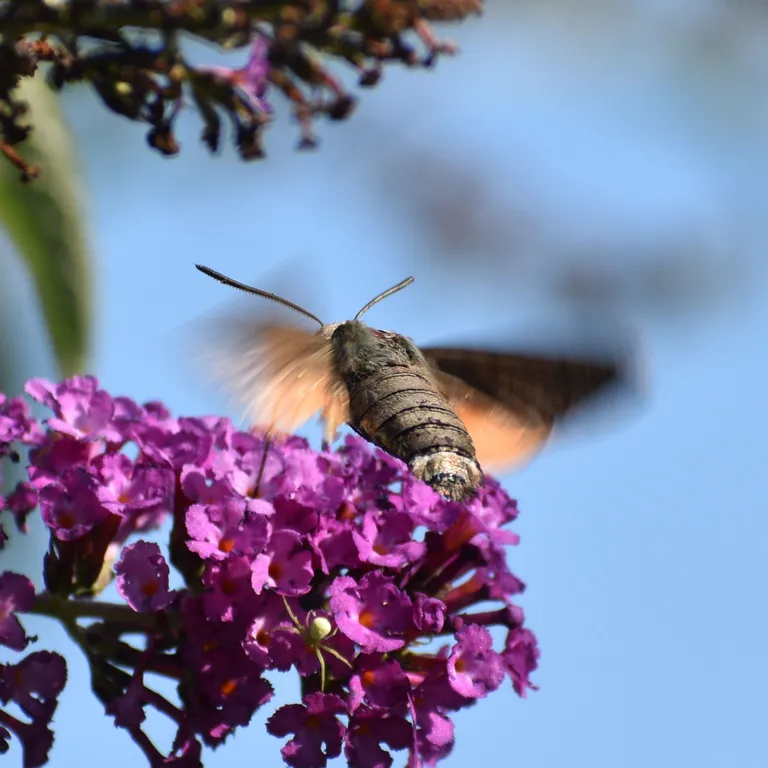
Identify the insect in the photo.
Macroglossum stellatarum
